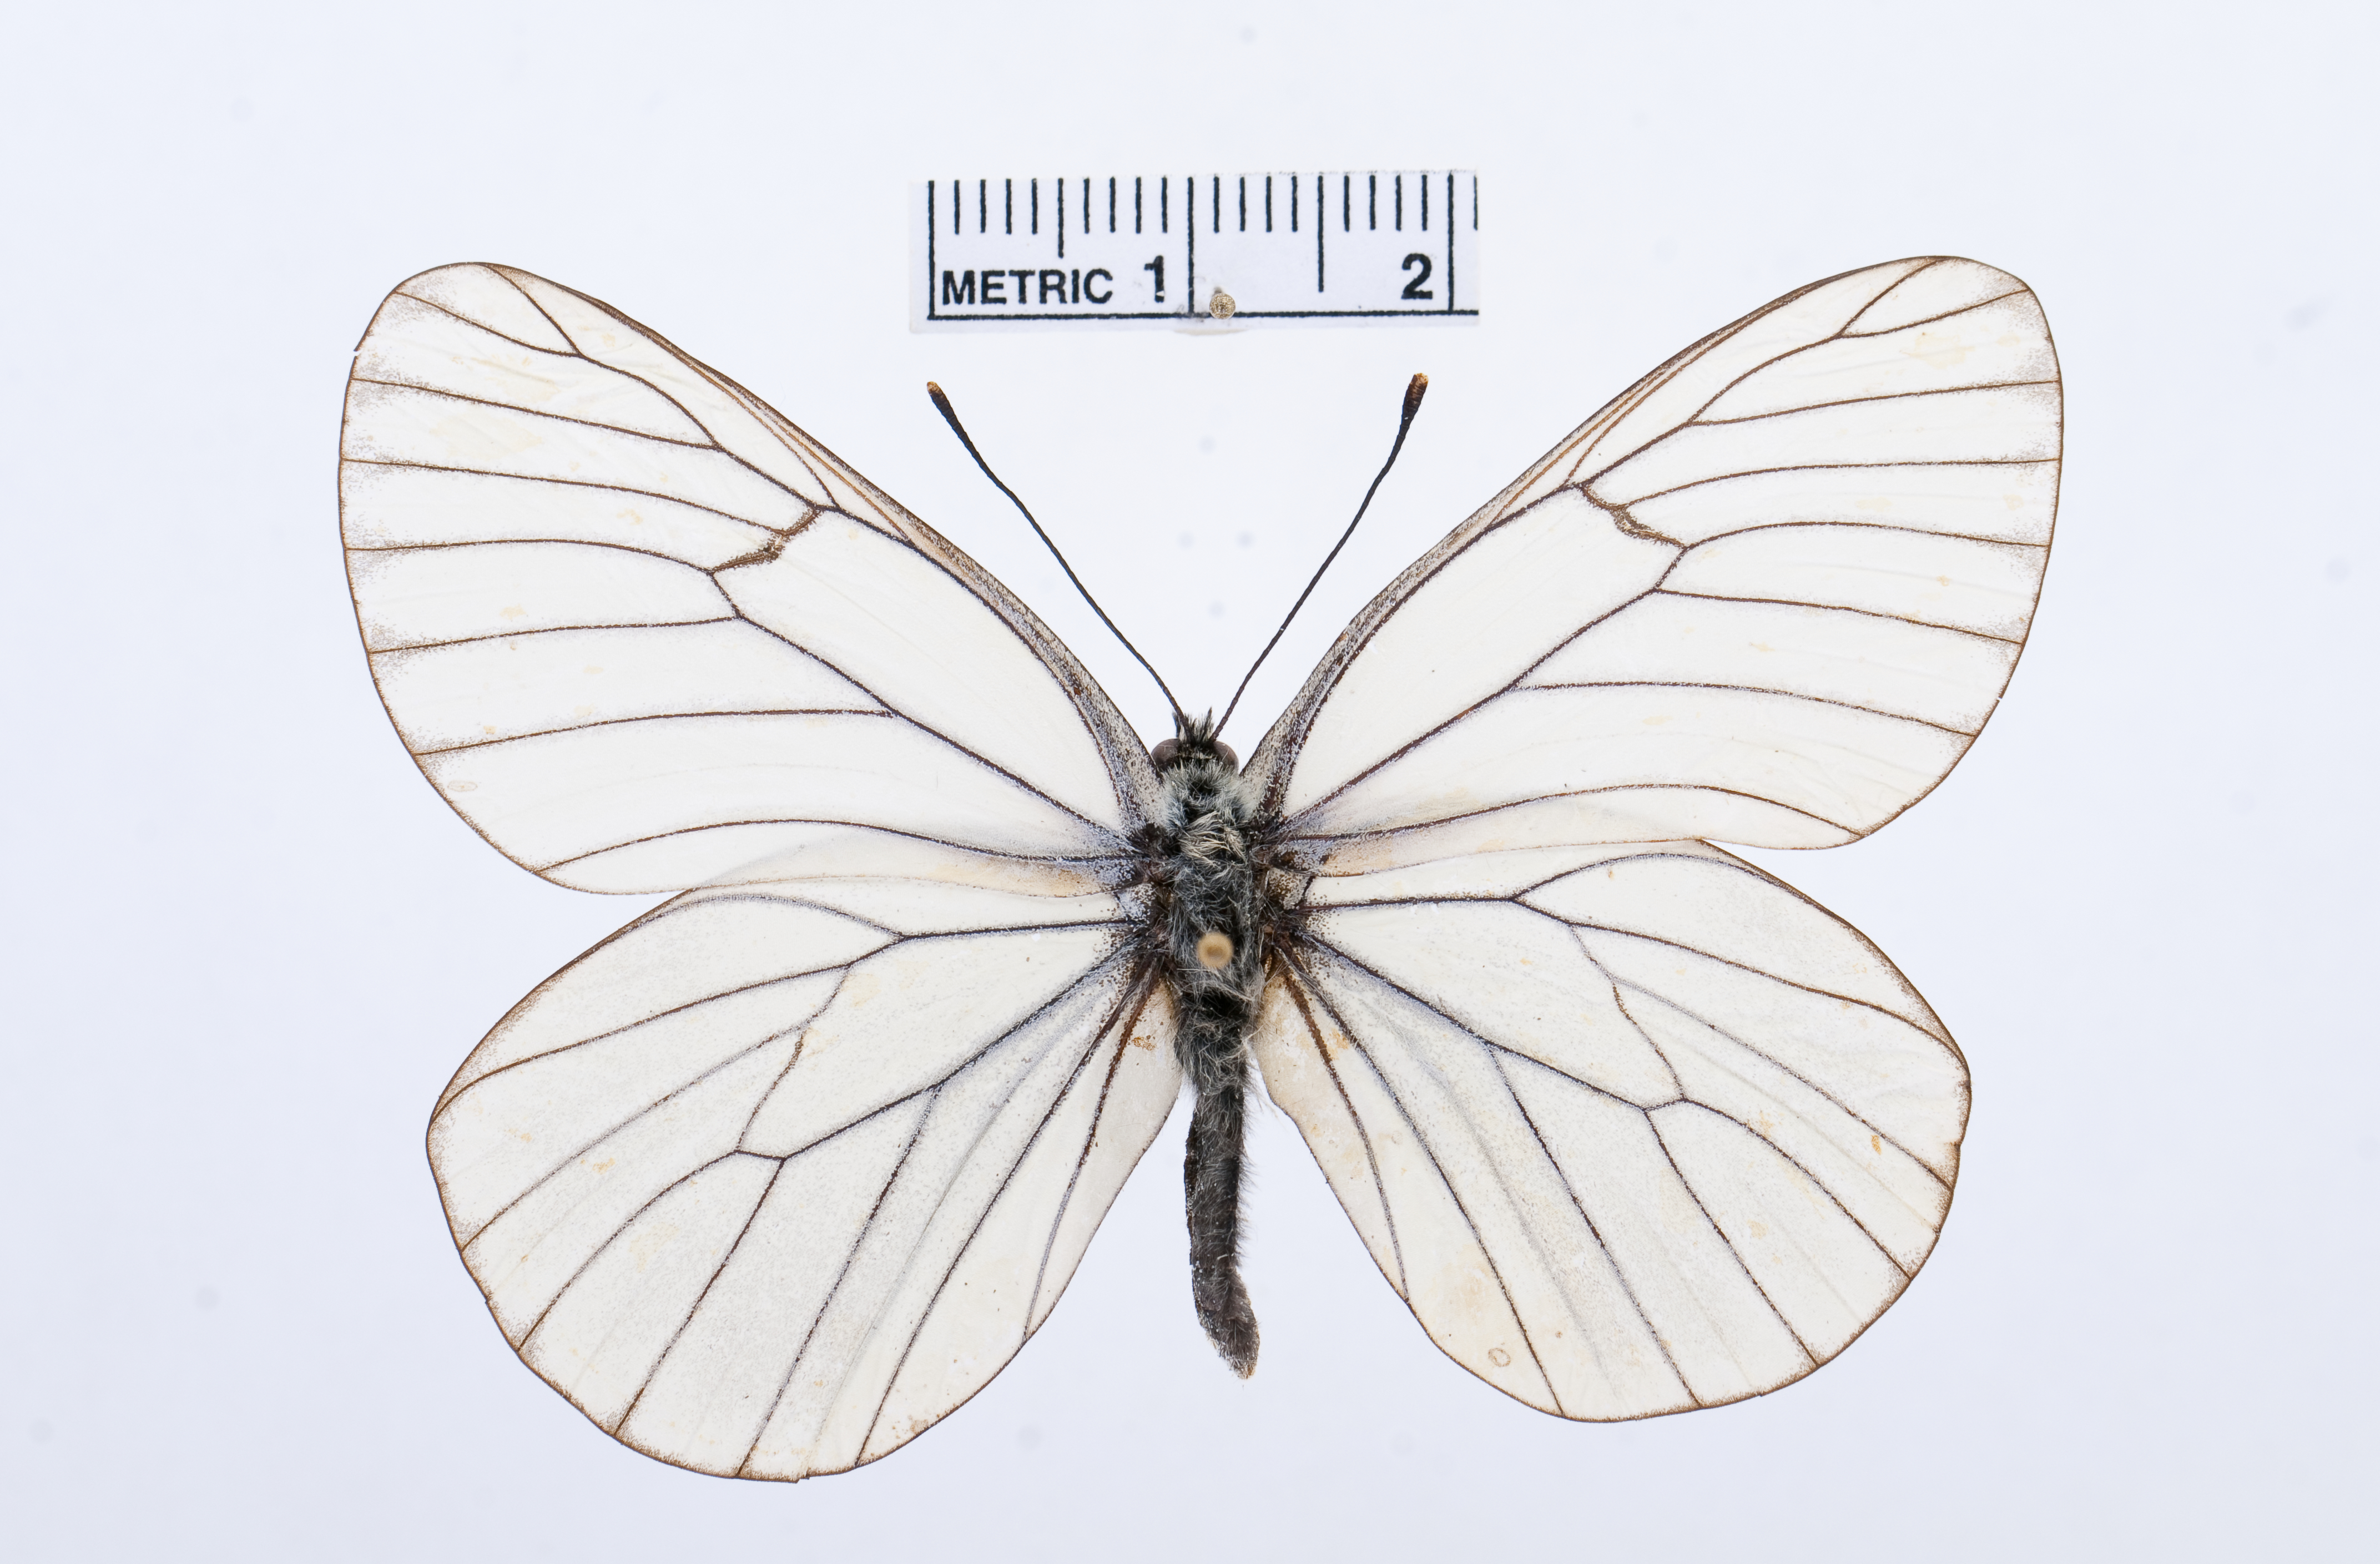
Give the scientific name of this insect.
Aporia crategi
